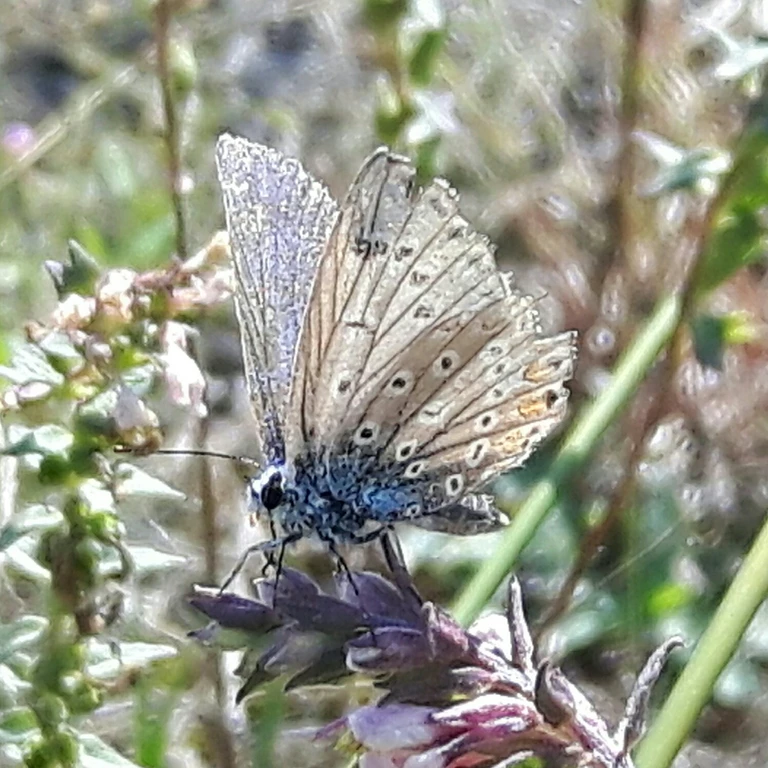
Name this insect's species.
Polyommatus icarus
